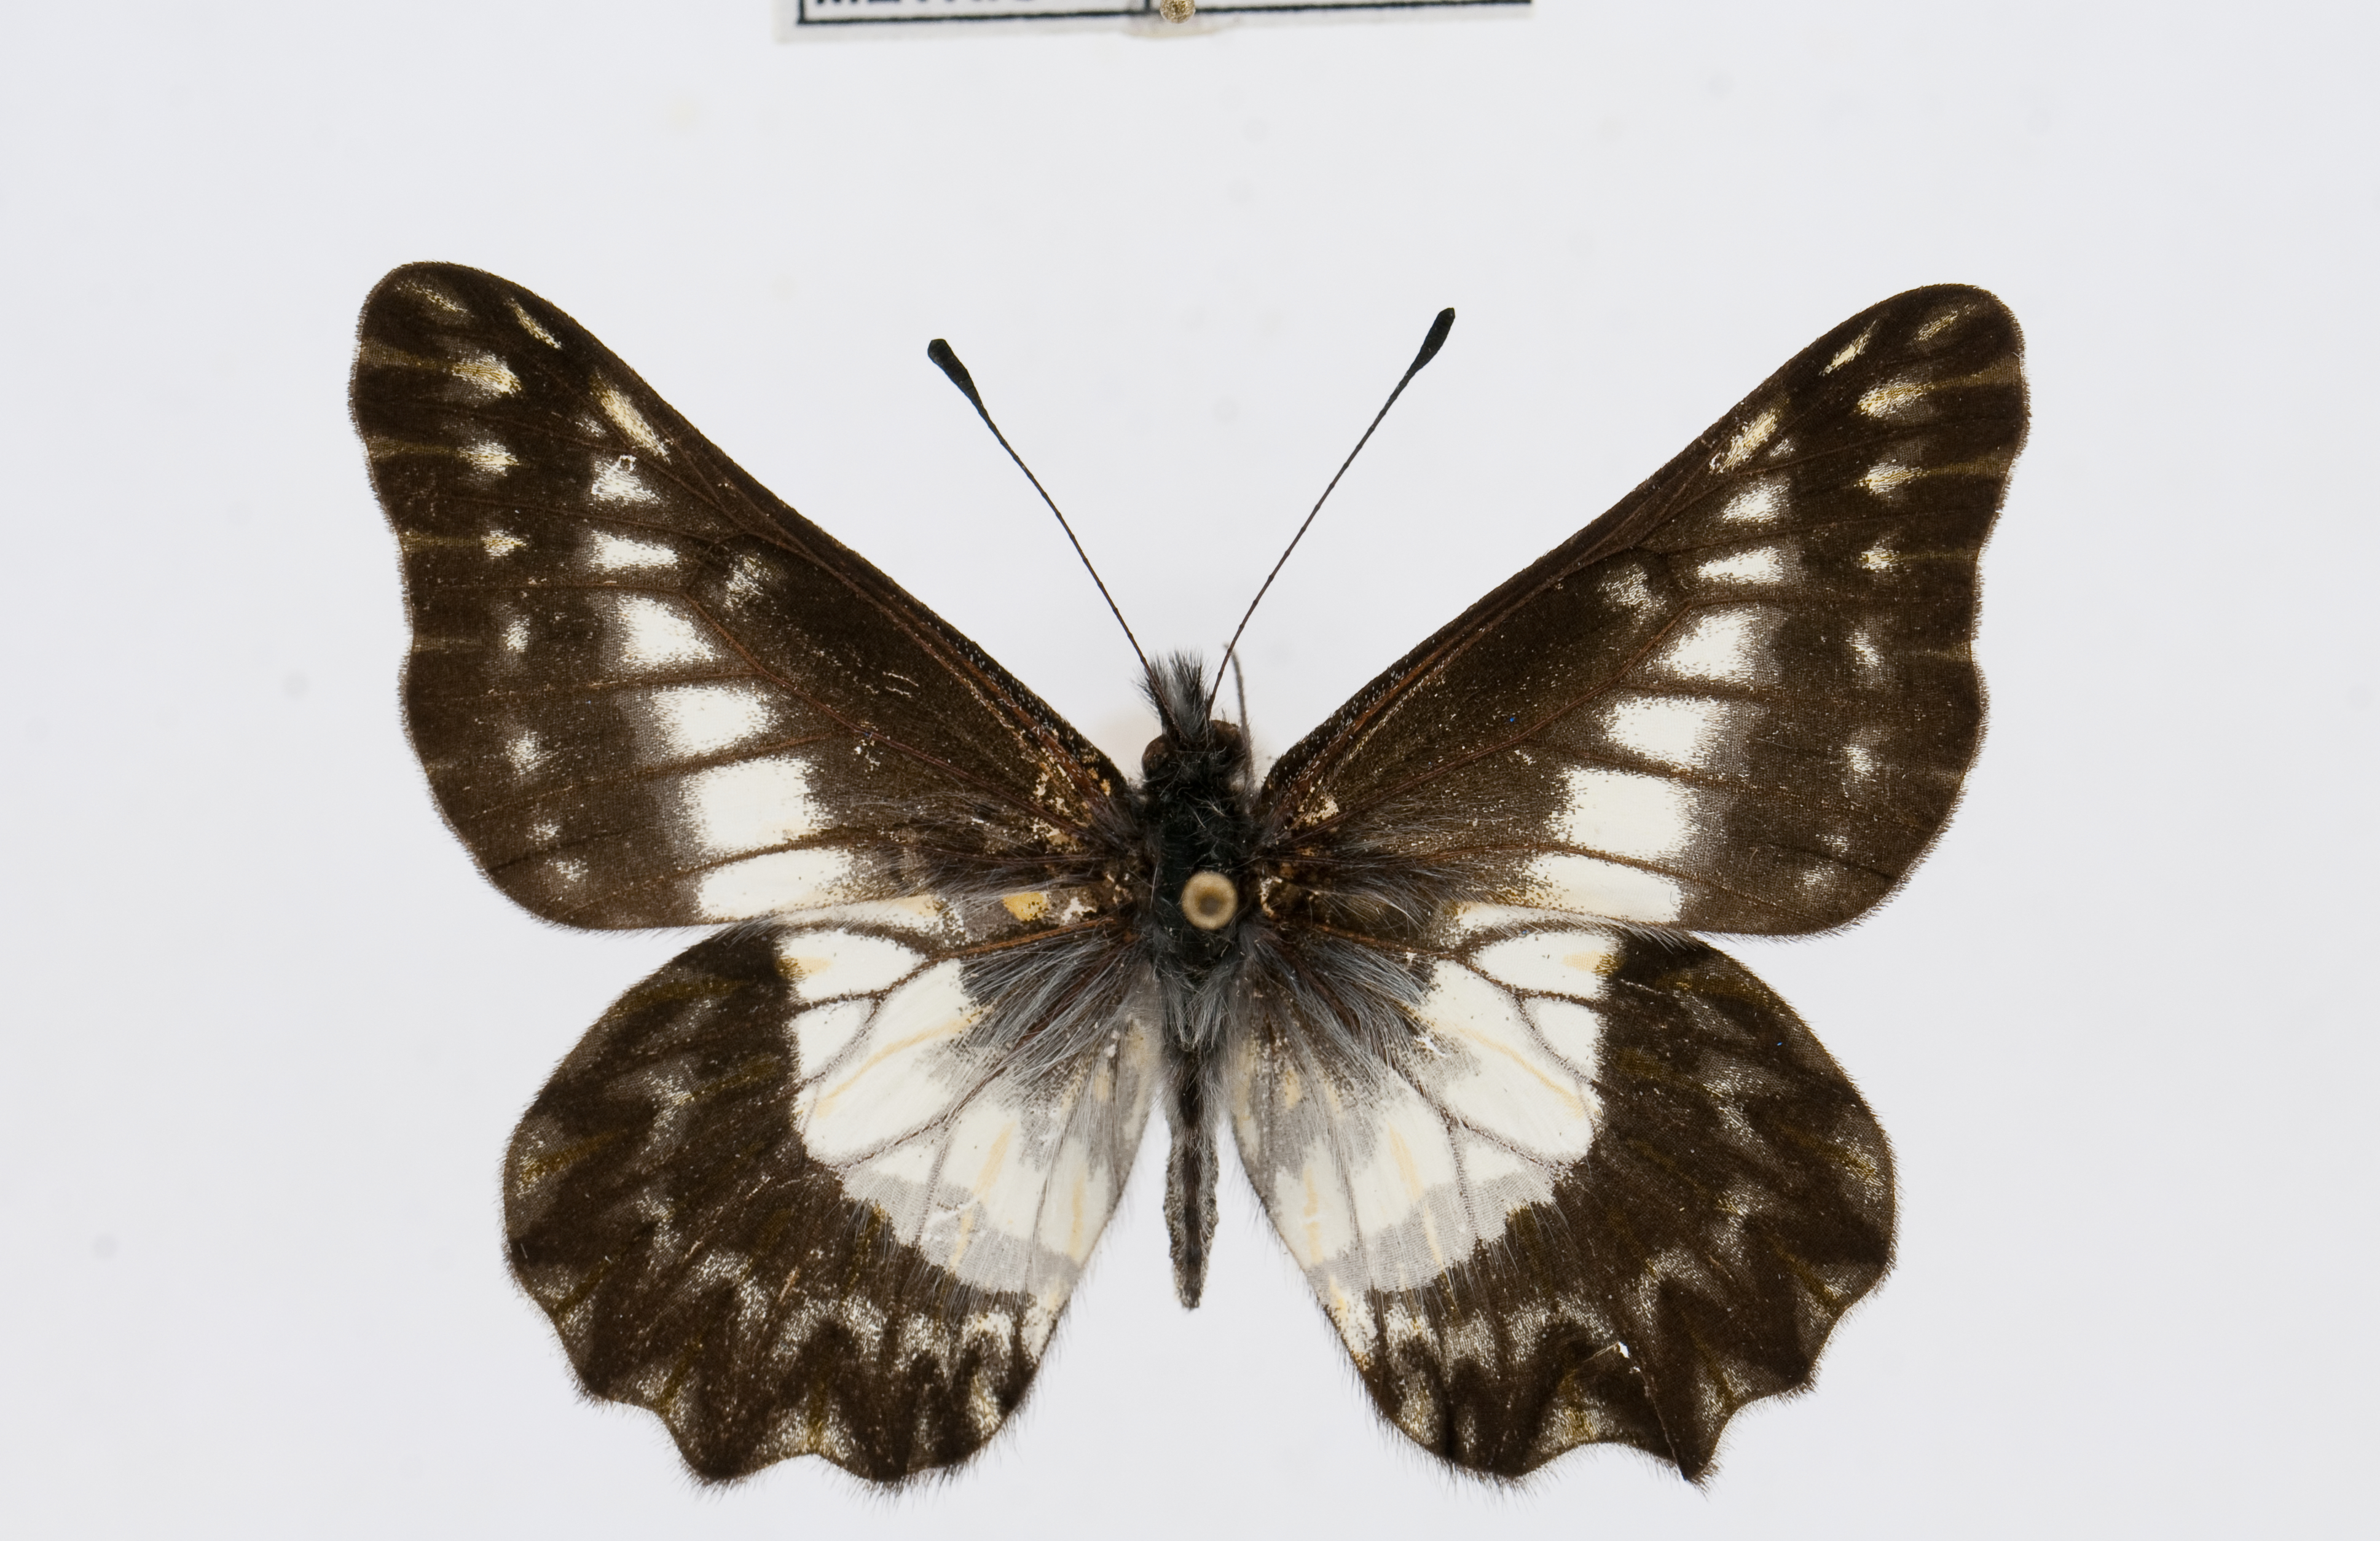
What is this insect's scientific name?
Catasticta cerberus
